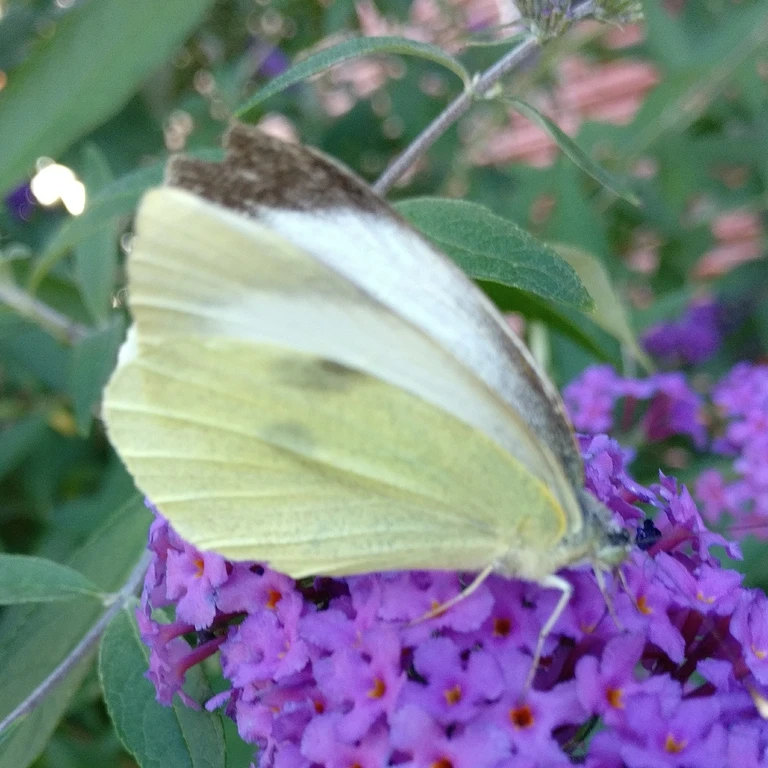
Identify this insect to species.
Pieris rapae
